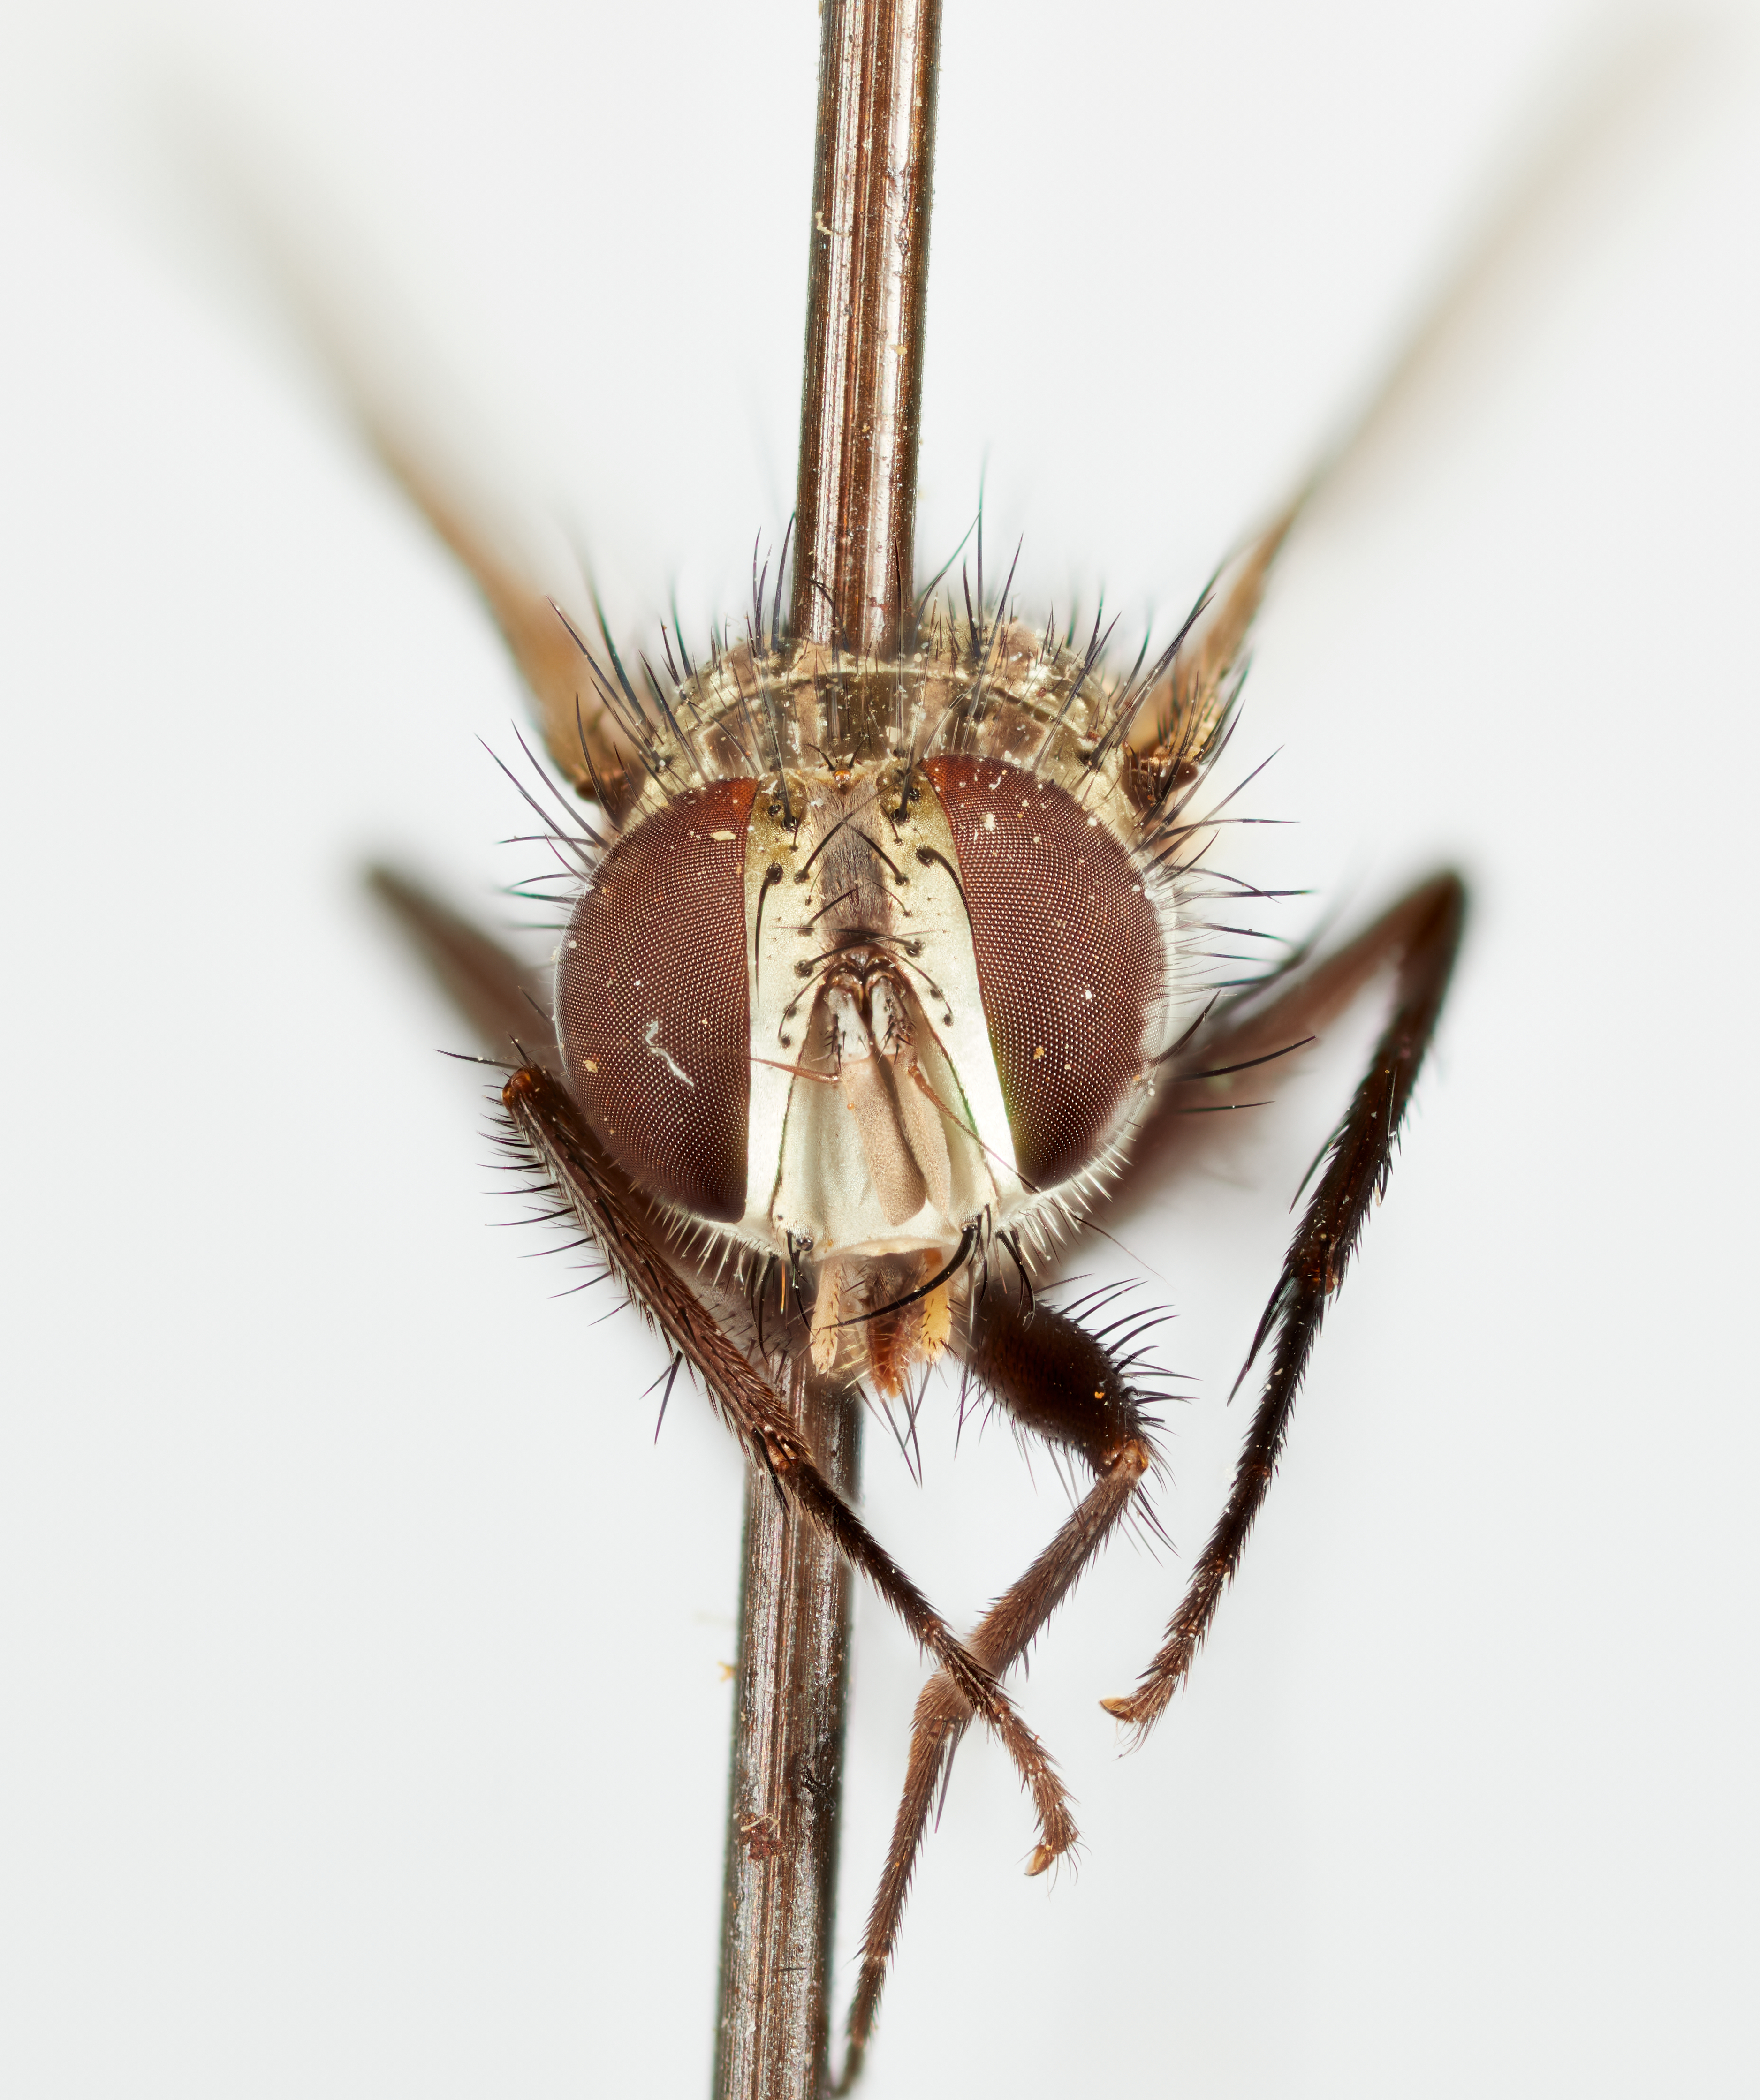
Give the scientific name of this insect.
Pygophorinia peruviana
